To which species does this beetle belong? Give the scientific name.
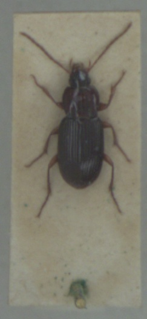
Pedius longicollis
